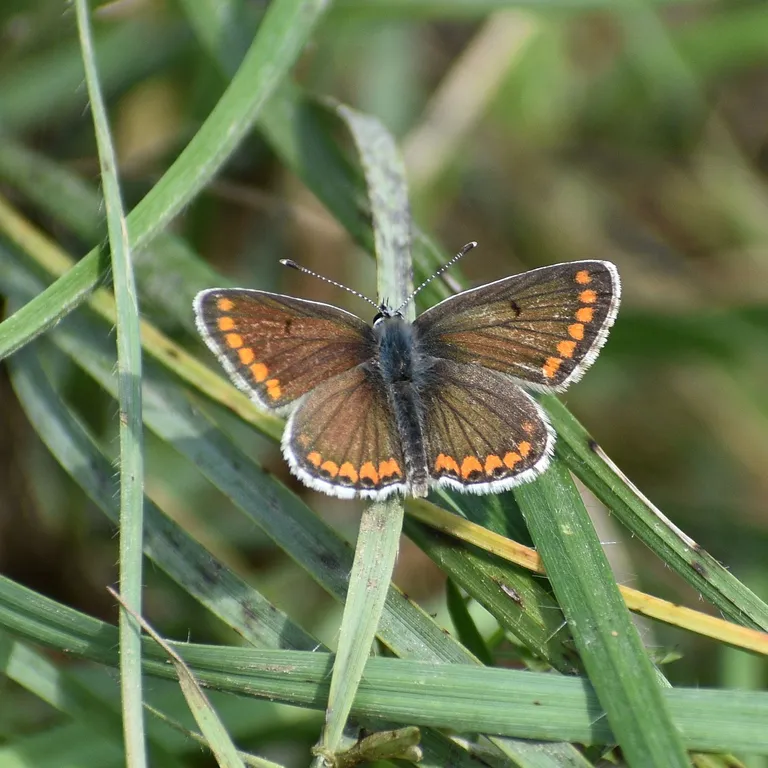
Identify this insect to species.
Aricia agestis/artaxerxes
